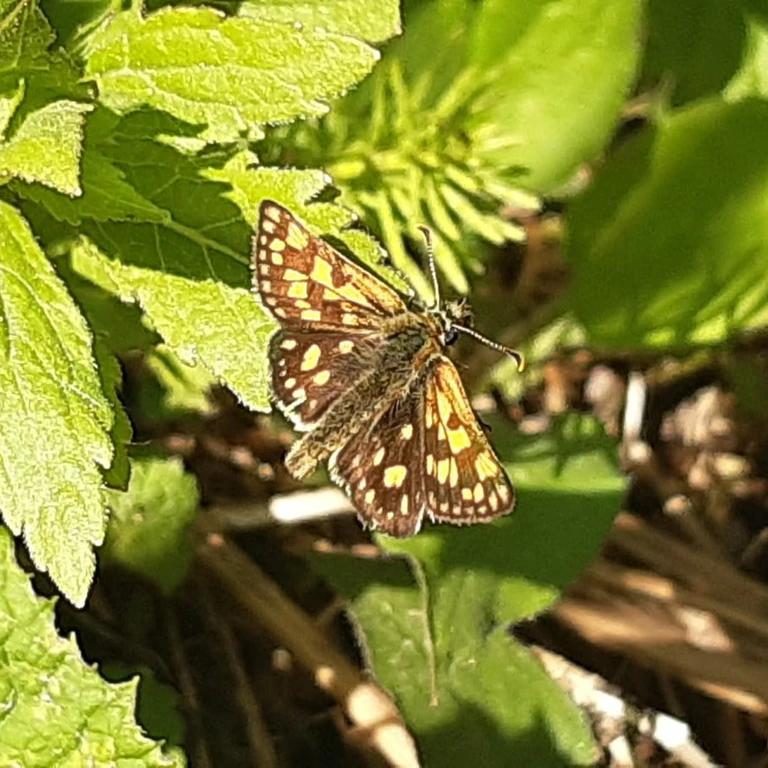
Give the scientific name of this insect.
Carterocephalus palaemon
